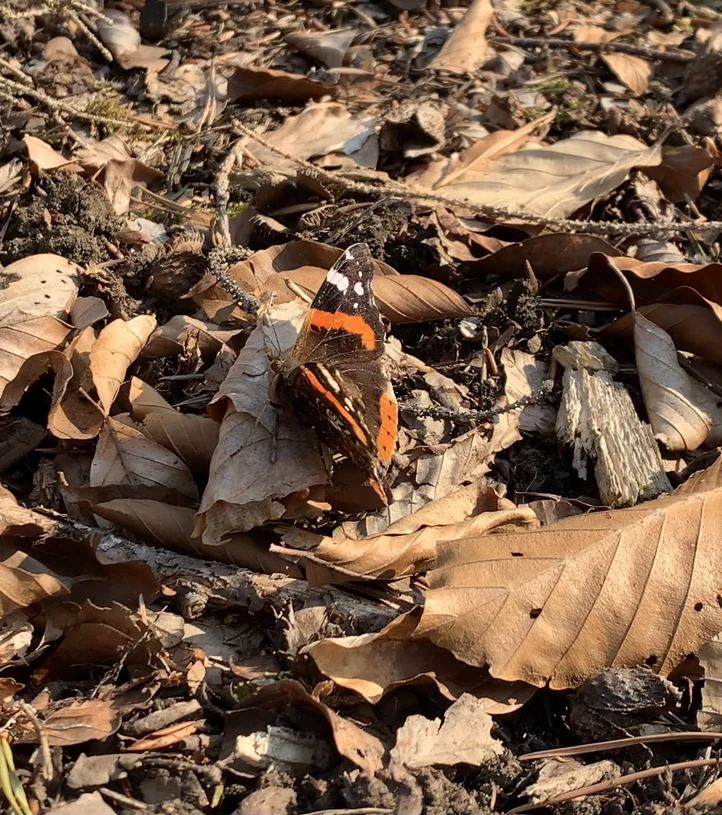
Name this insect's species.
Vanessa atalanta
